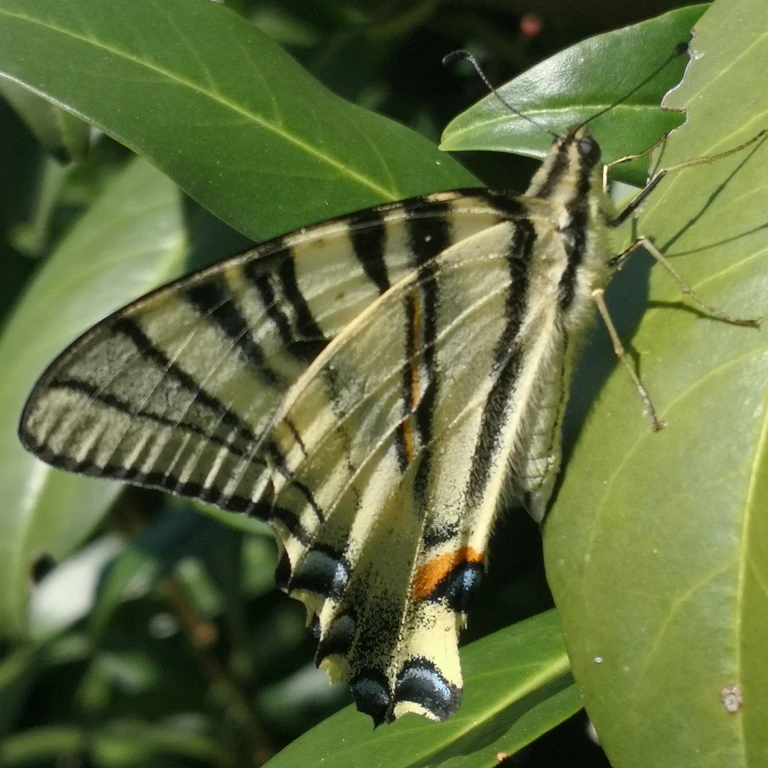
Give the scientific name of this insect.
Iphiclides podalirius
